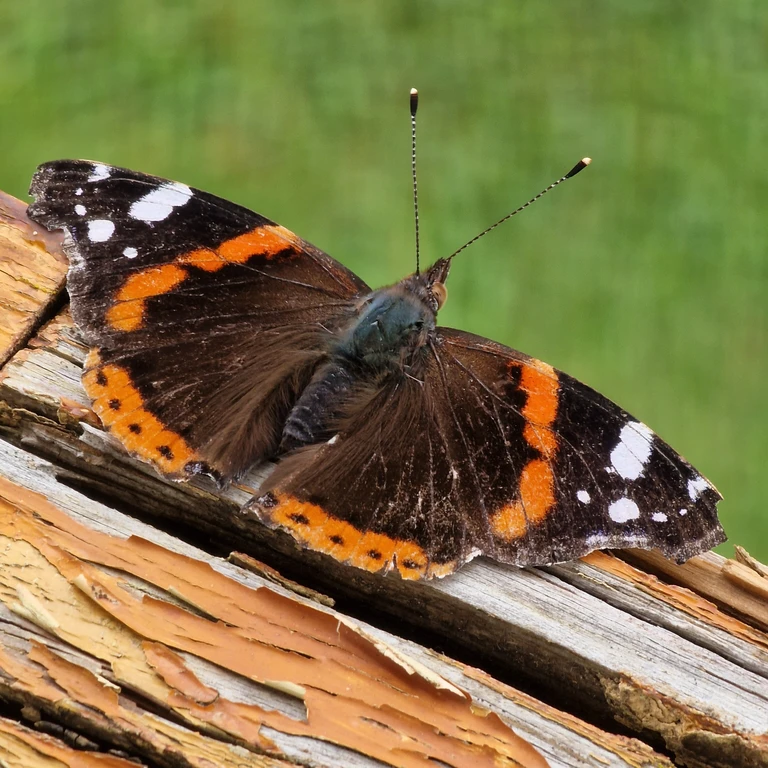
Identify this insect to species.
Vanessa atalanta
